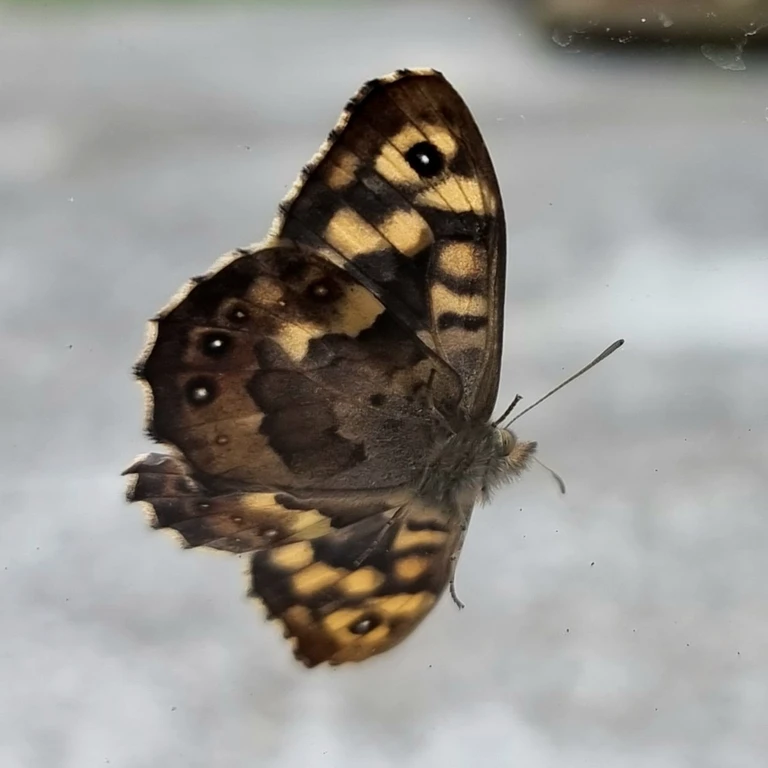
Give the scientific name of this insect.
Pararge aegeria
